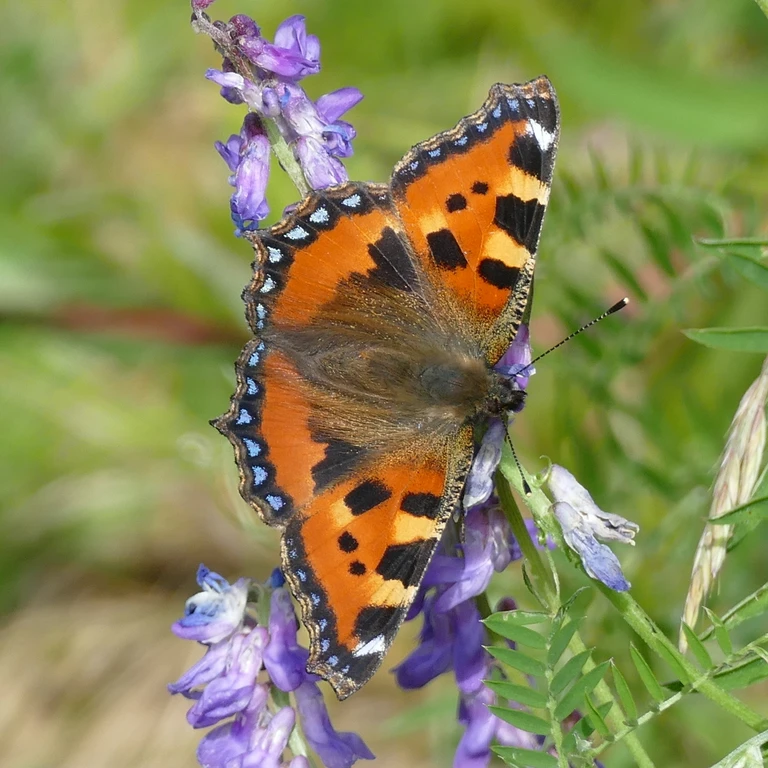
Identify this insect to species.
Aglais urticae
